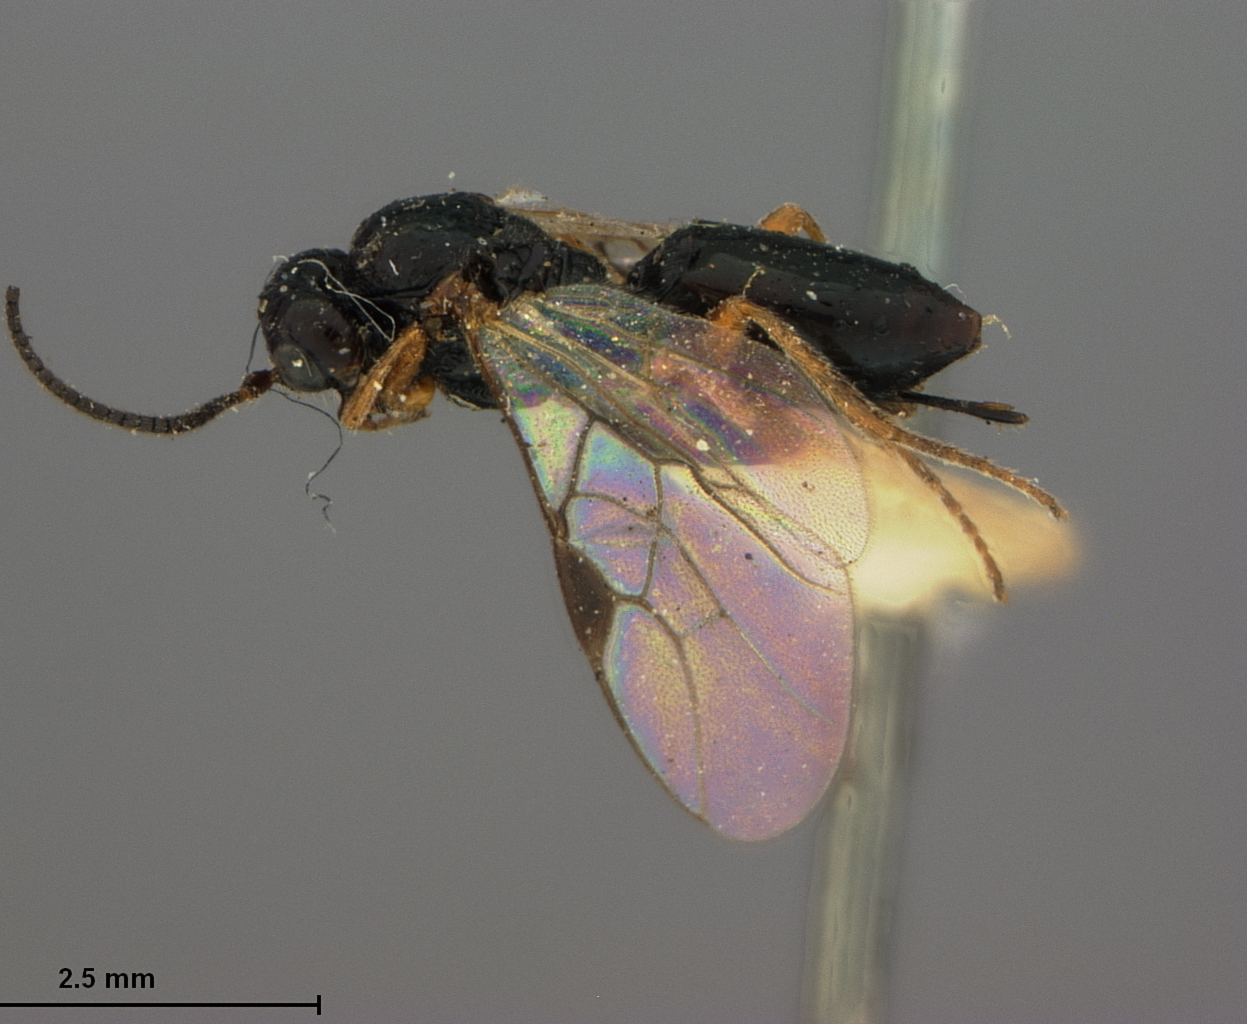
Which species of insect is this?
Pentapleura alticola
